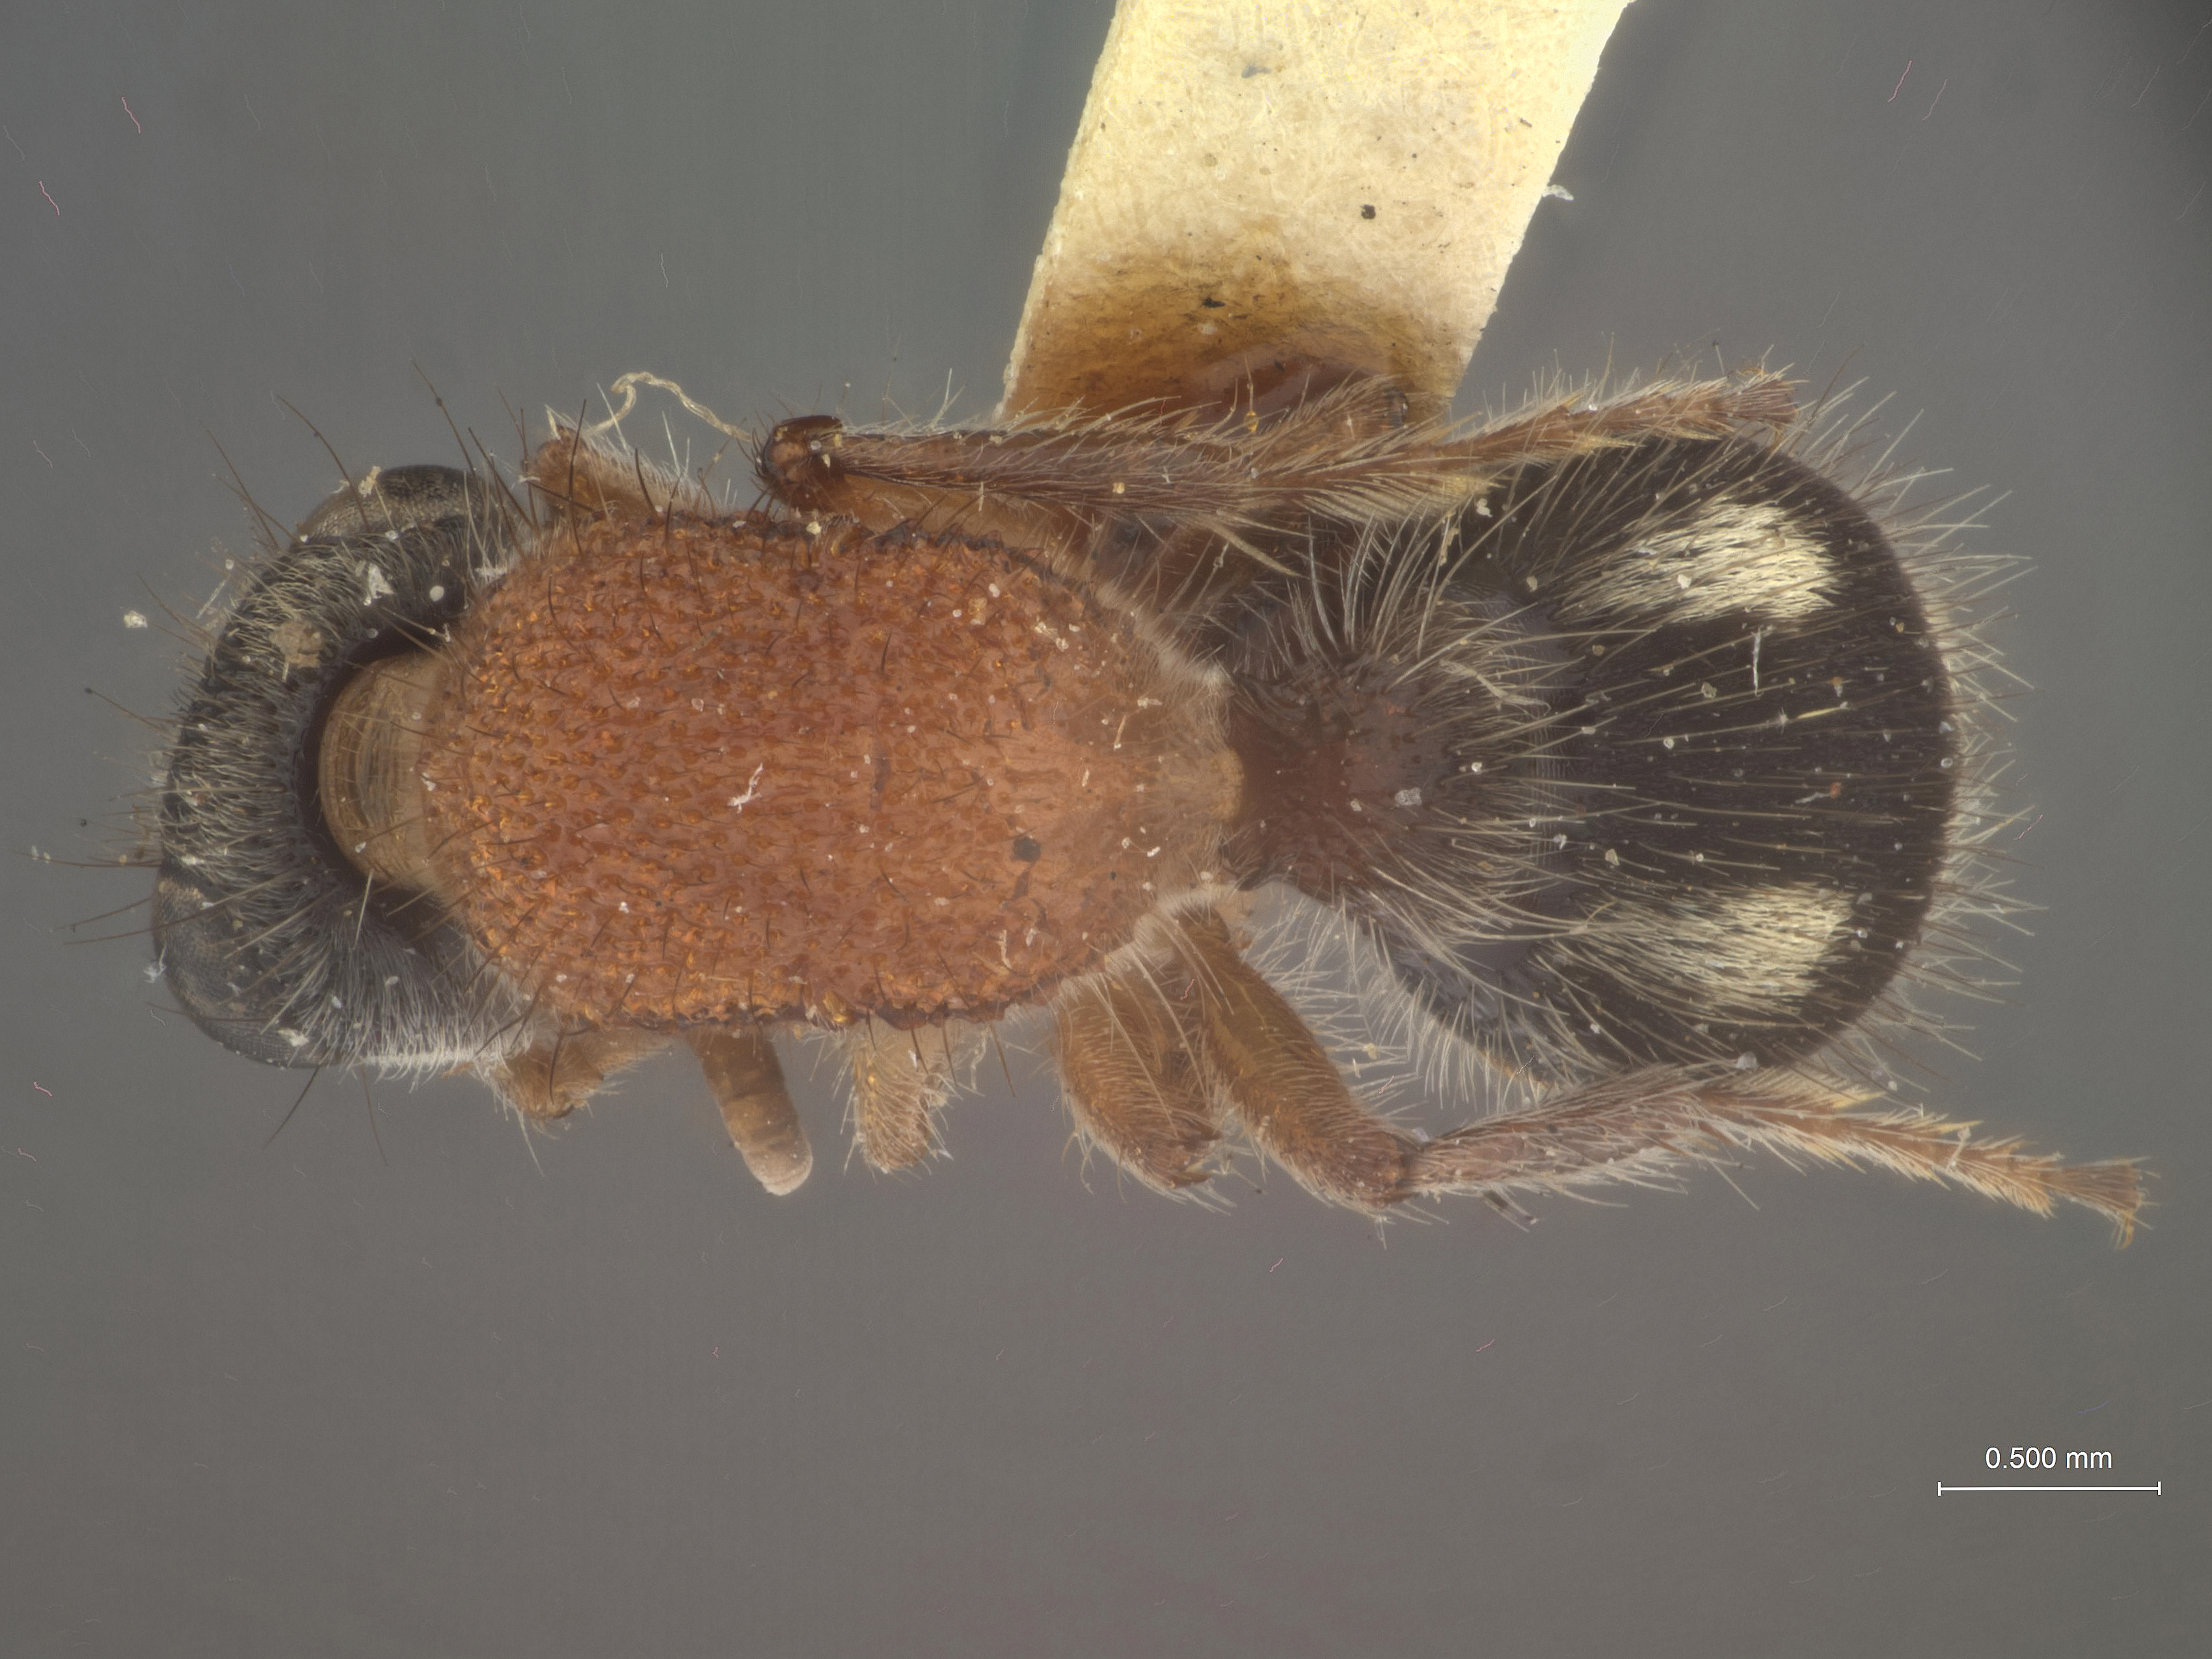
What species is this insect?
Timulla sibuyanensis
